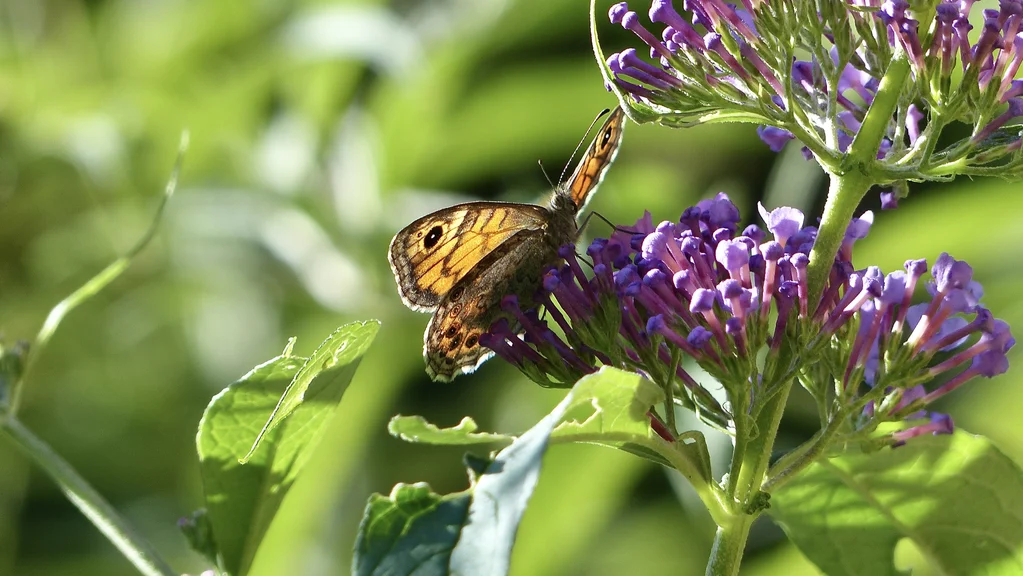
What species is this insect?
Lasiommata megera (also Pararge megera)
